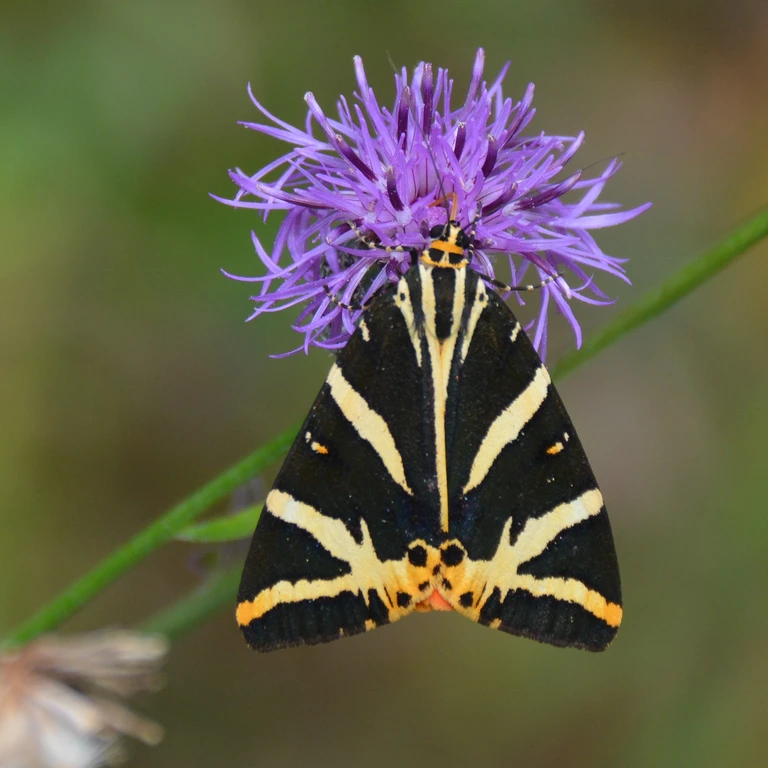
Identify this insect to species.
Euplagia quadripunctaria
